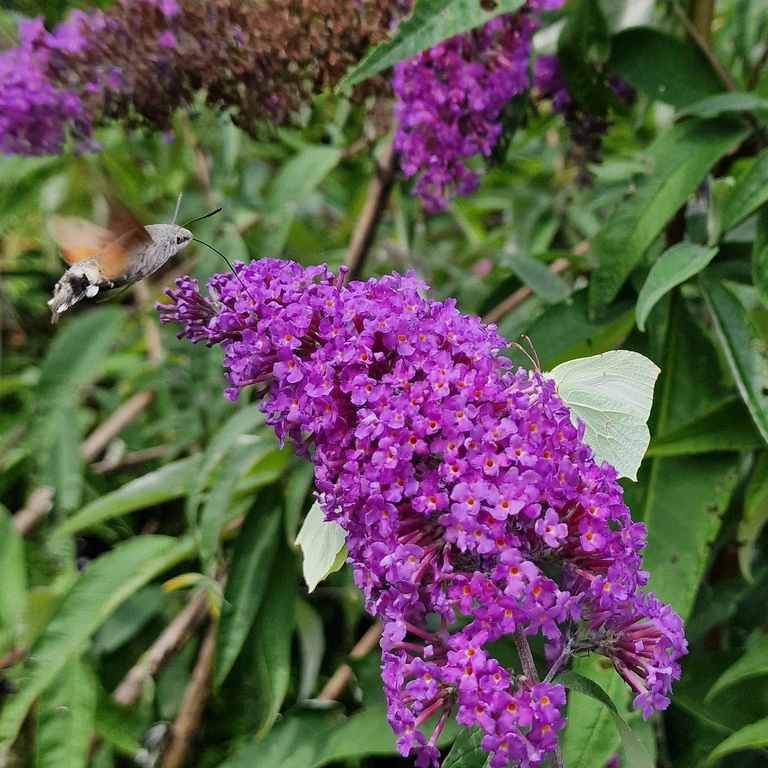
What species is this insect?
Gonepteryx rhamni
